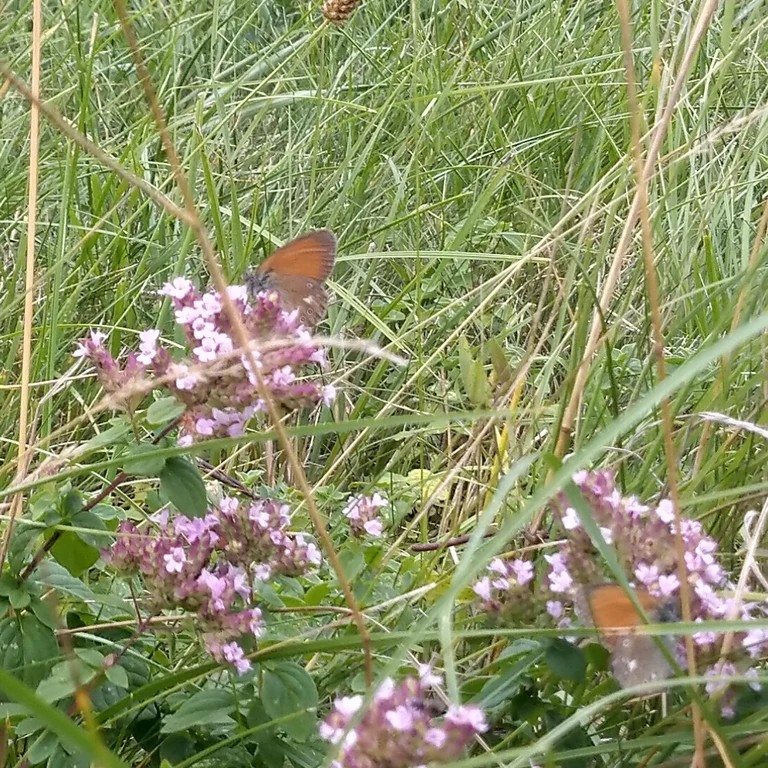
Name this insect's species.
Coenonympha glycerion (also Coenonympha iphis)
